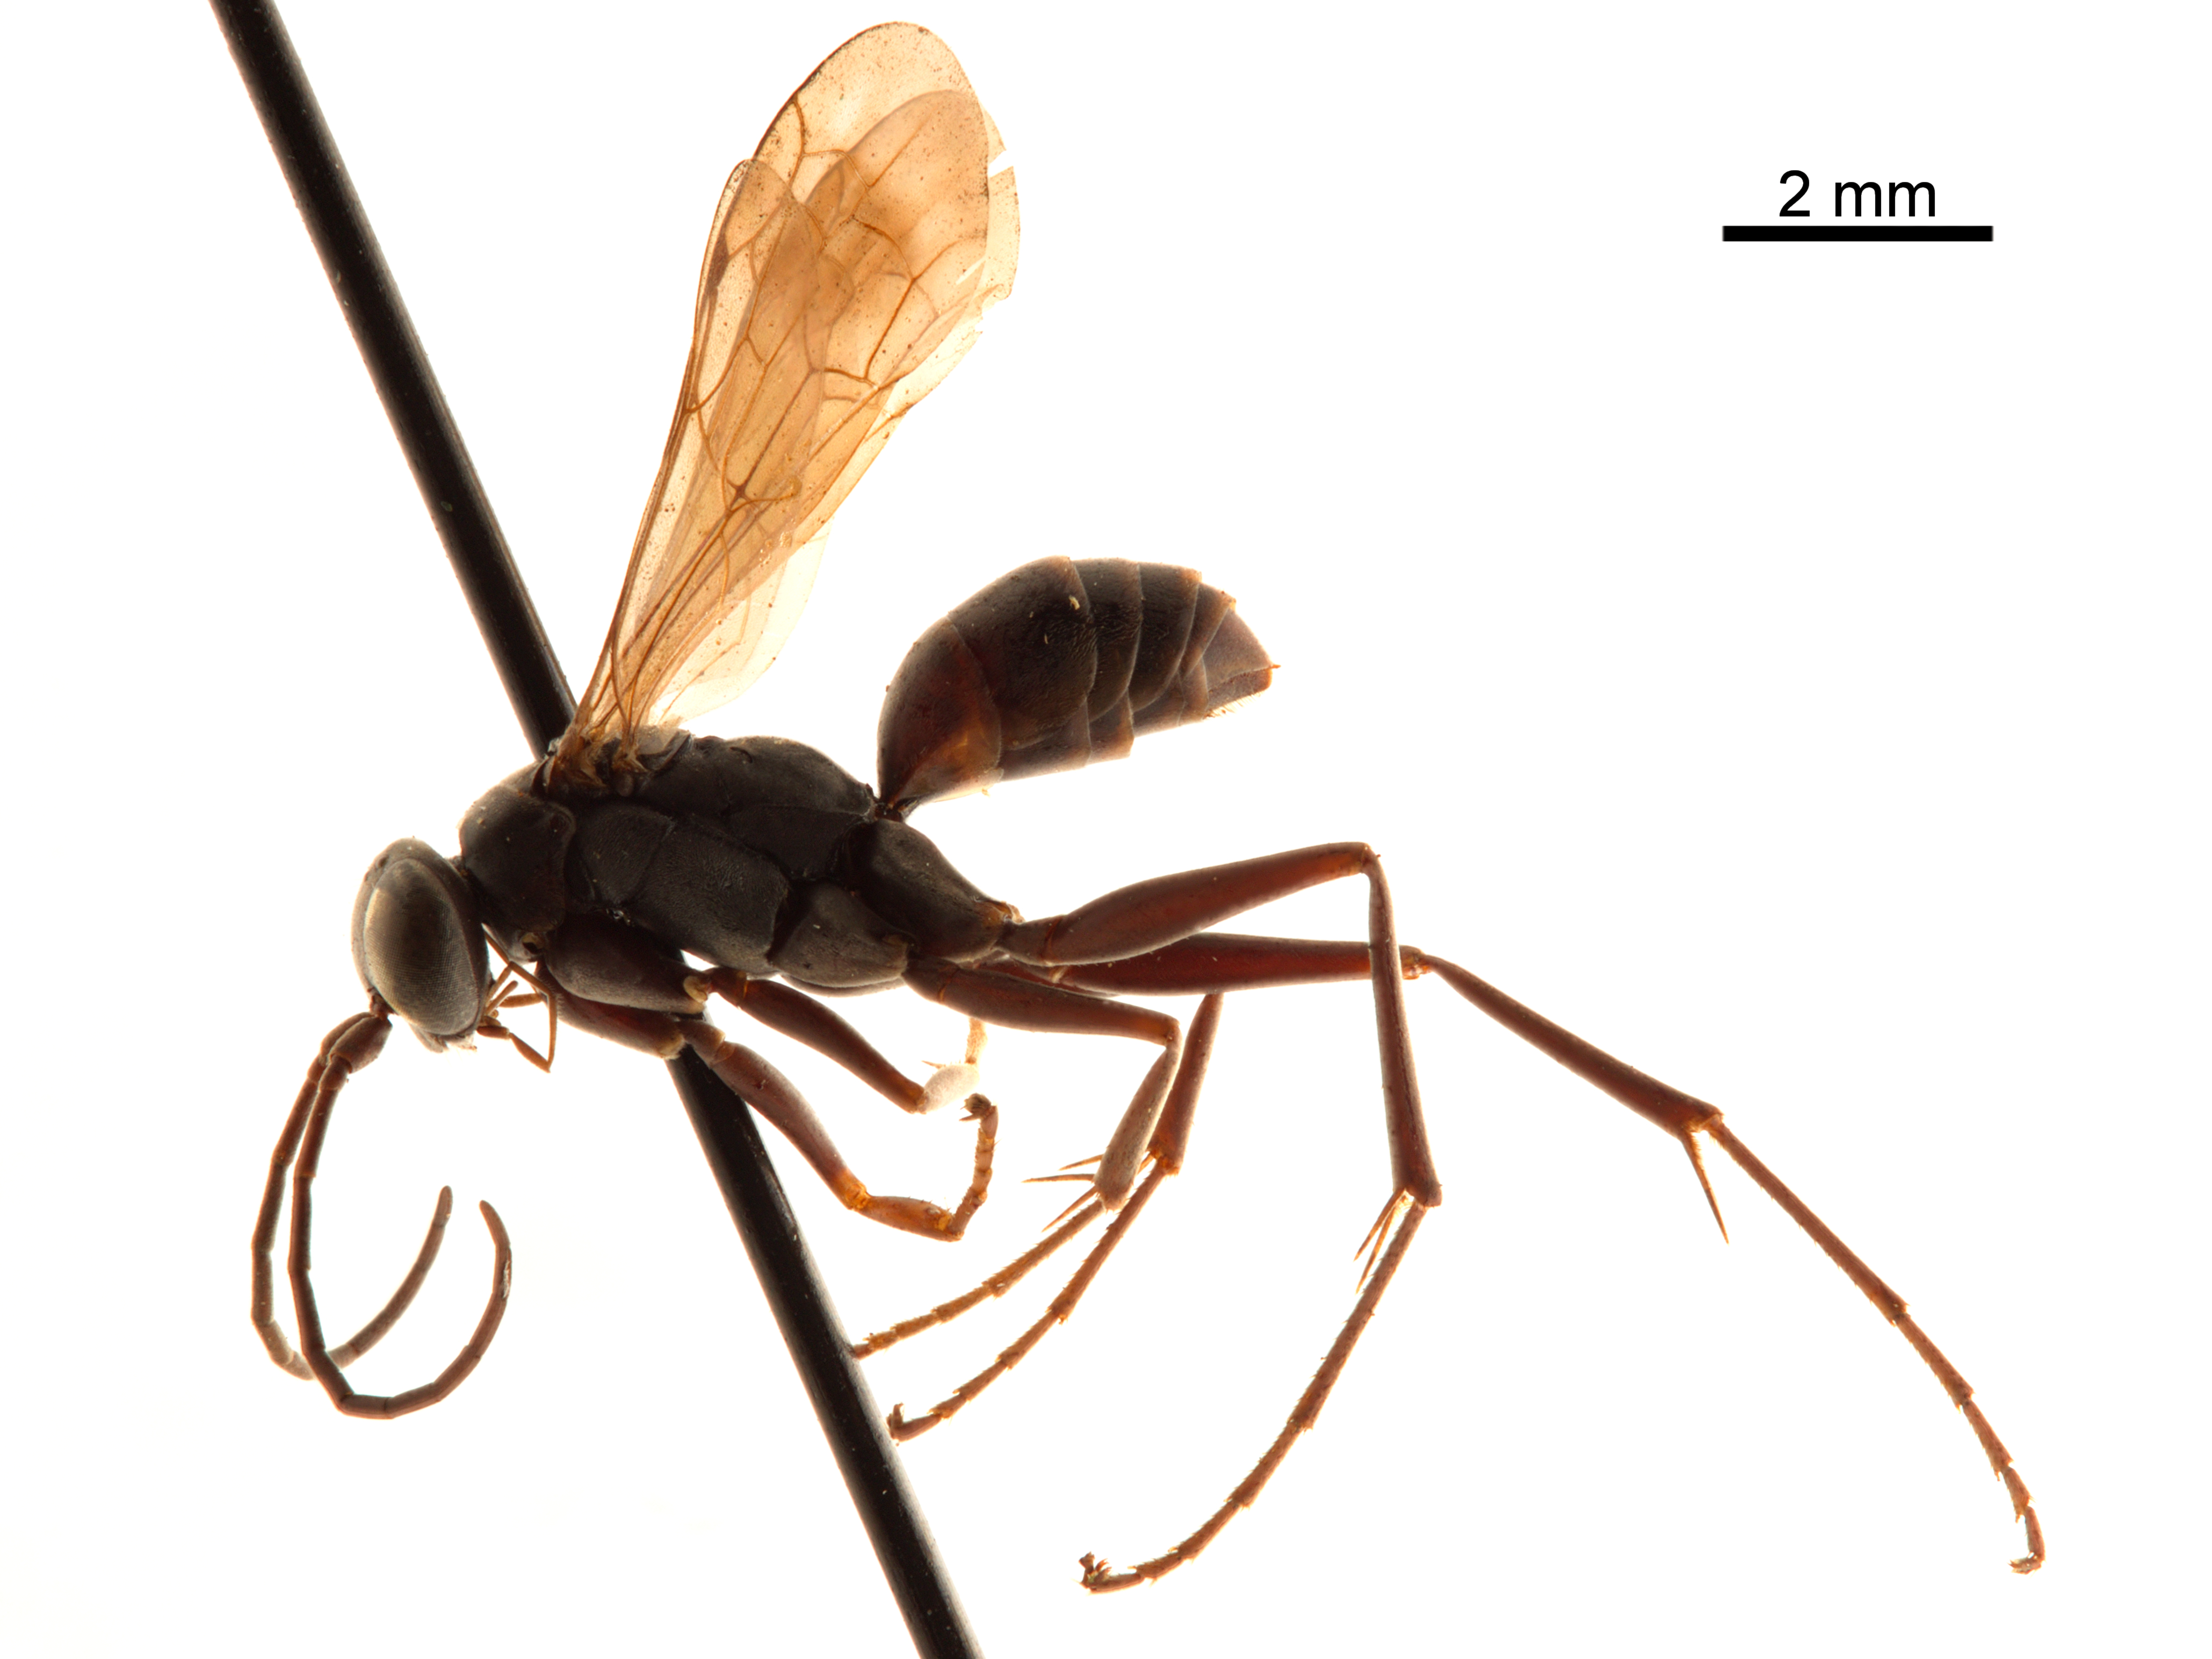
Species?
Minagenia clypeata
